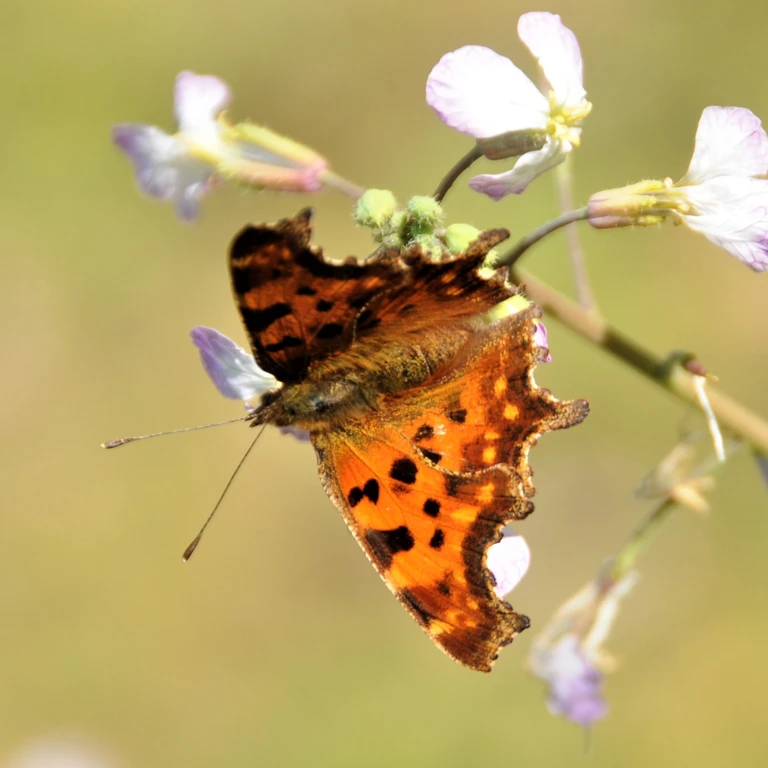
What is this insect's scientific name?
Polygonia c-album
